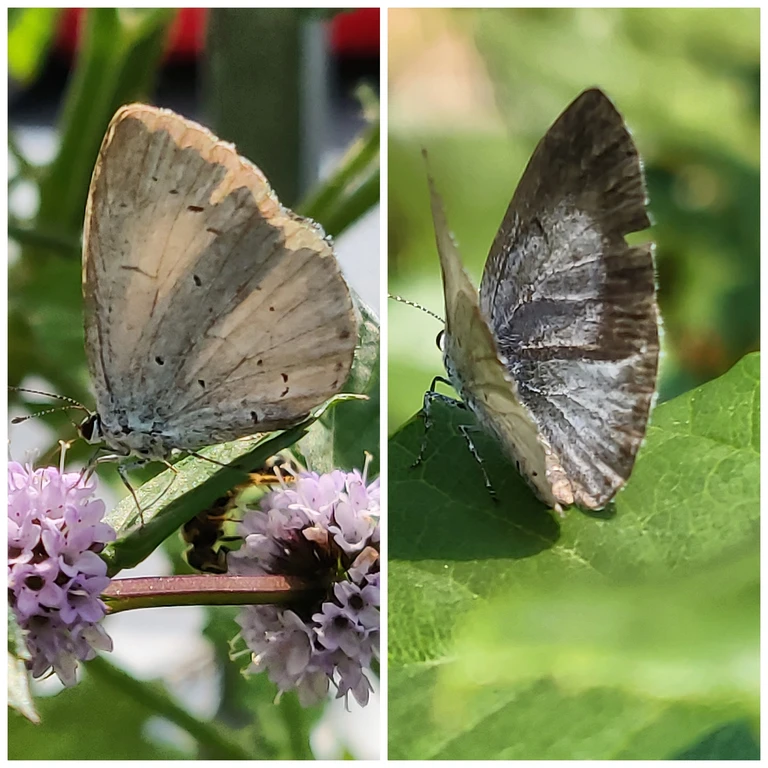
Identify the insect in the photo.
Celastrina argiolus
